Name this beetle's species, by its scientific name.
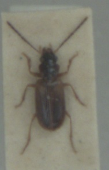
Anthracus consputus
